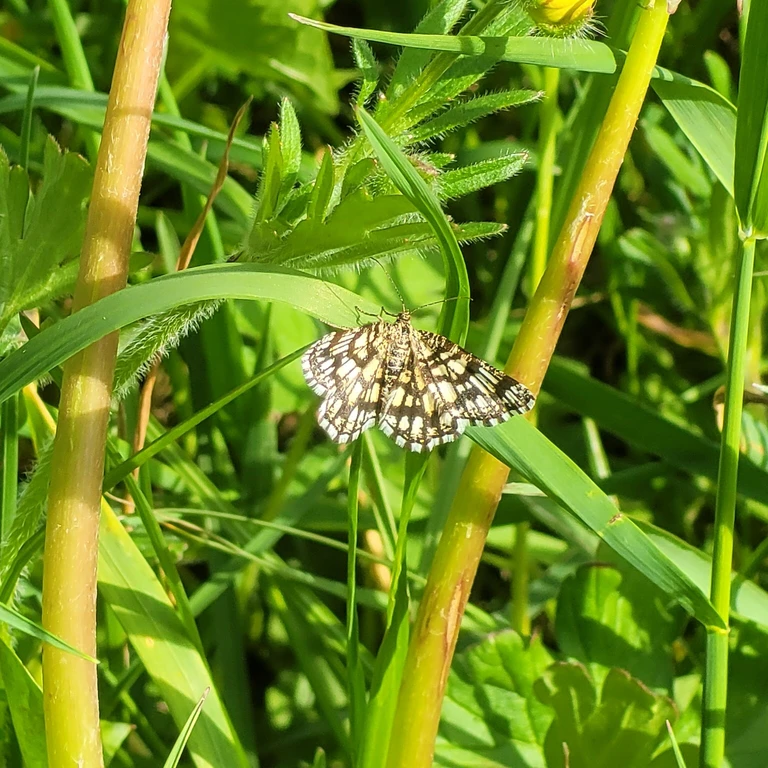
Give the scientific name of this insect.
Chiasmia clathrata
